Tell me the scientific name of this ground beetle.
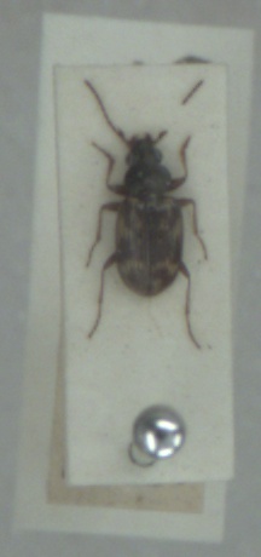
Bembidion semipunctatum
